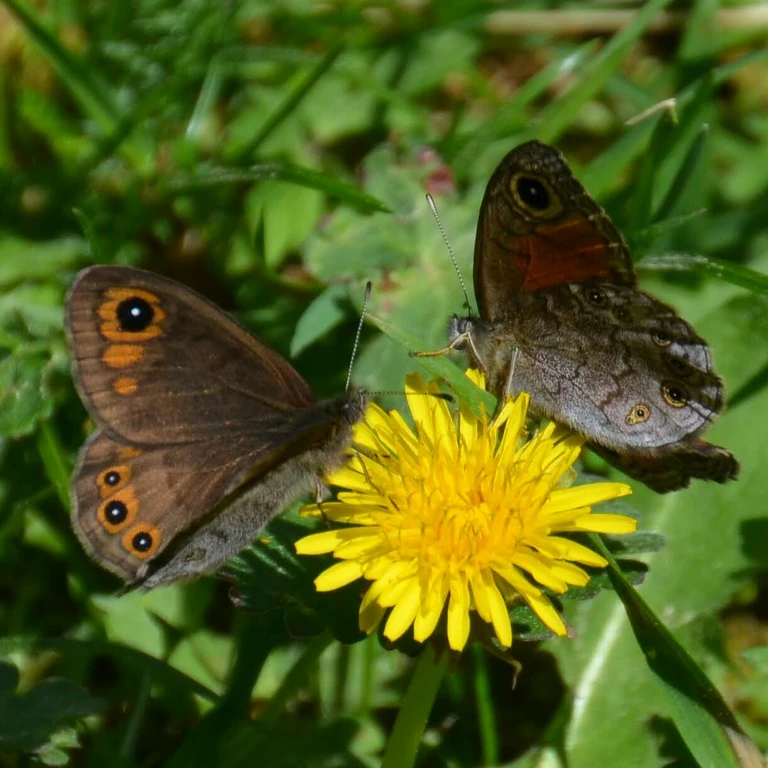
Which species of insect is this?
Lasiommata petropolitana (also Pararge petropolitana)
